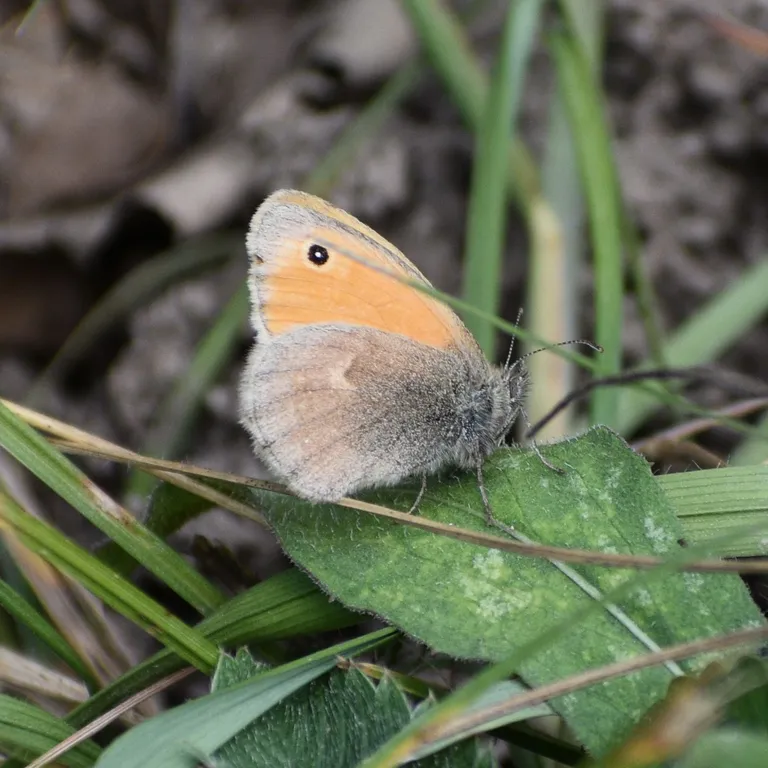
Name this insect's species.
Coenonympha pamphilus
